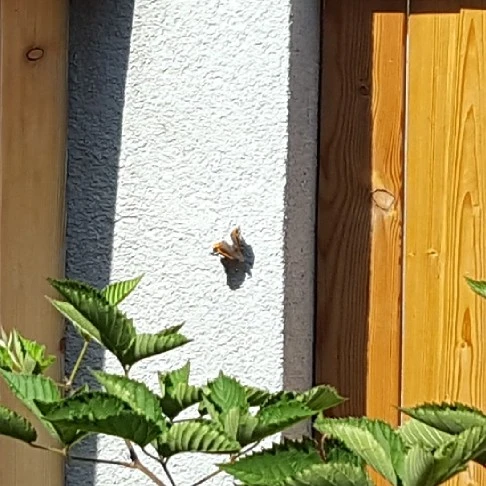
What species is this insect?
Vanessa atalanta
